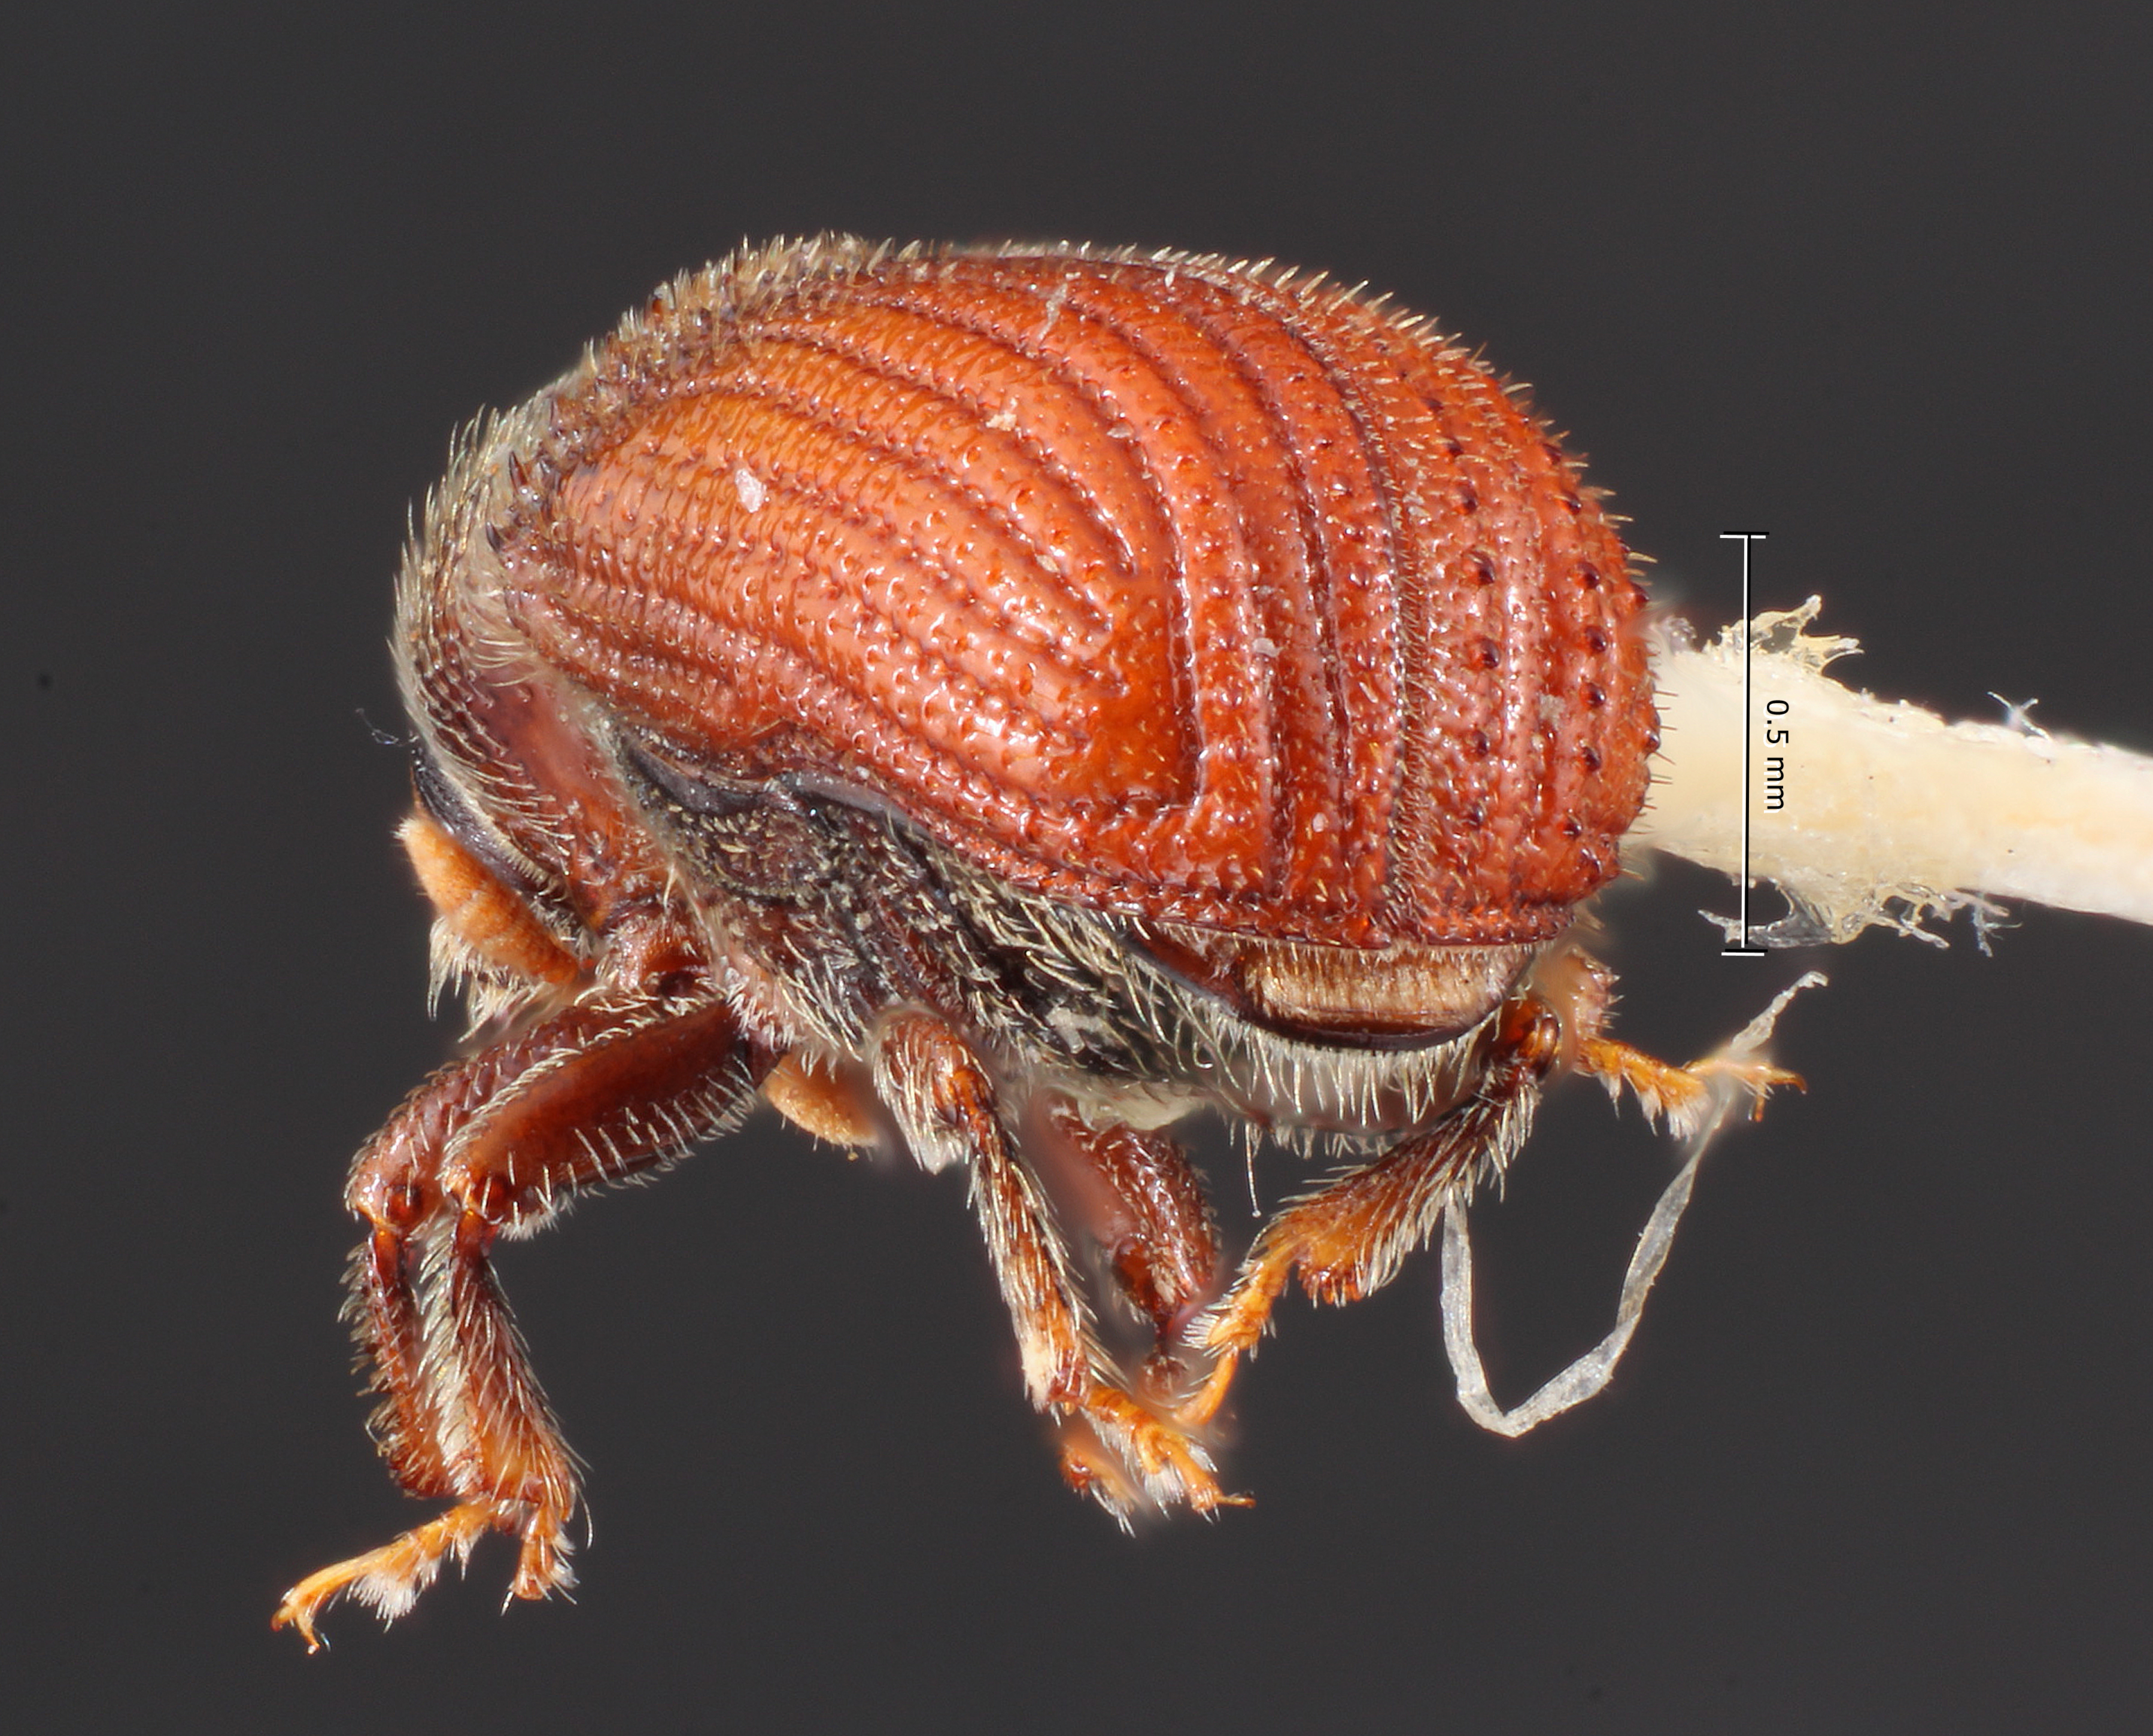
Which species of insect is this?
Phloeosinus chamberlini
